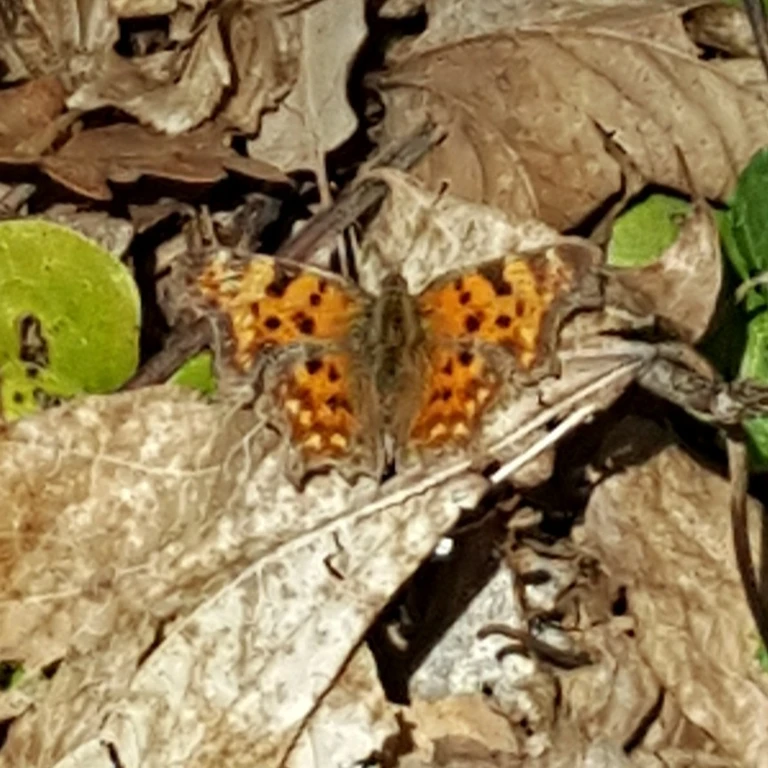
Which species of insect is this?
Polygonia c-album
